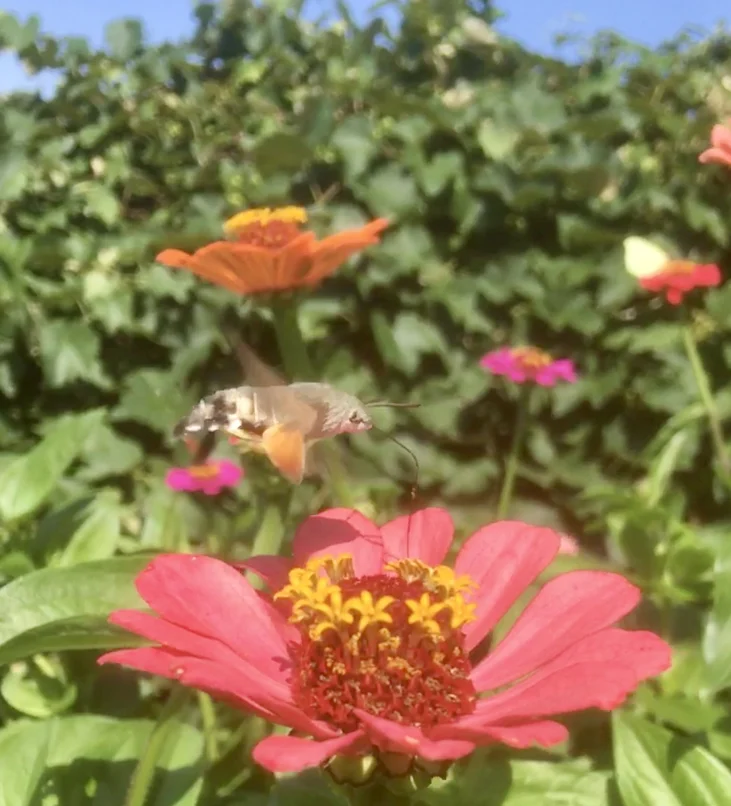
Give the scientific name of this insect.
Macroglossum stellatarum
